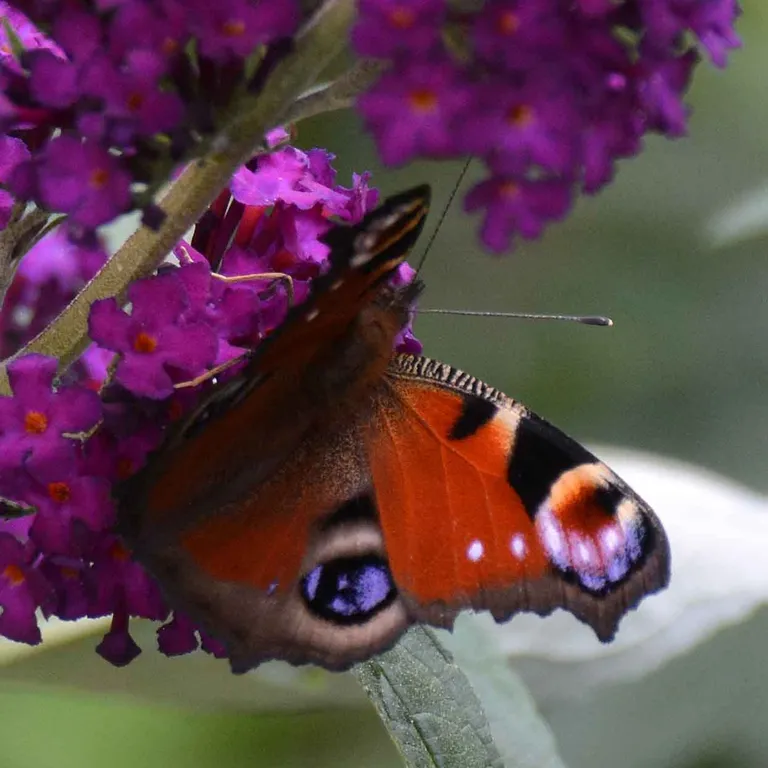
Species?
Aglais io
